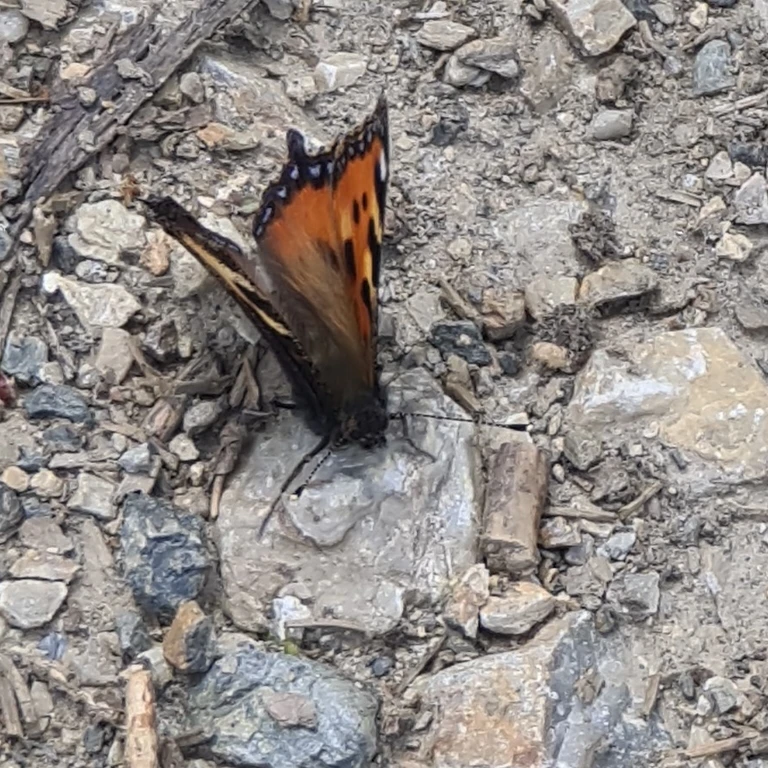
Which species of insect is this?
Aglais urticae
